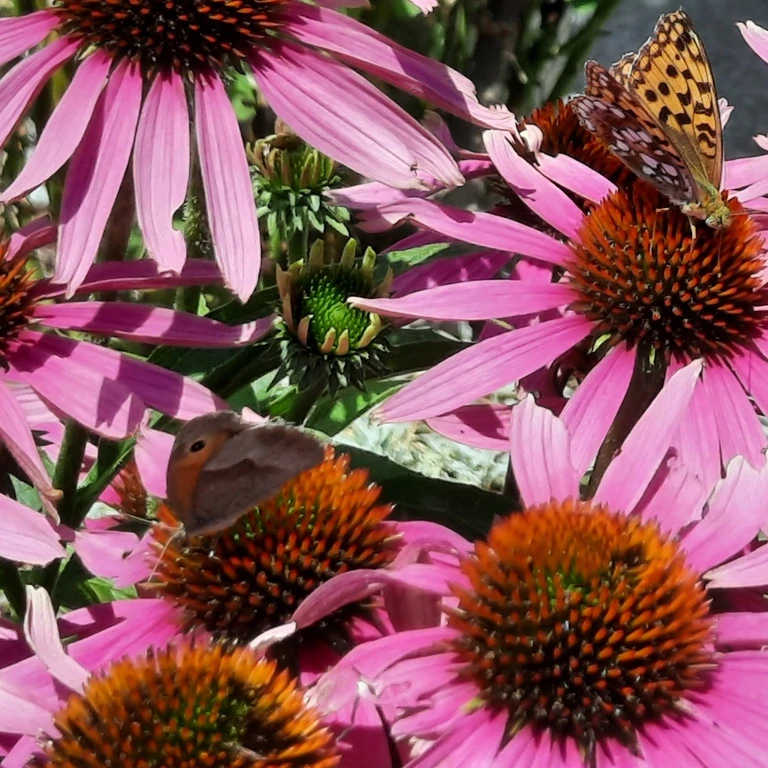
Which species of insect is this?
Maniola jurtina
